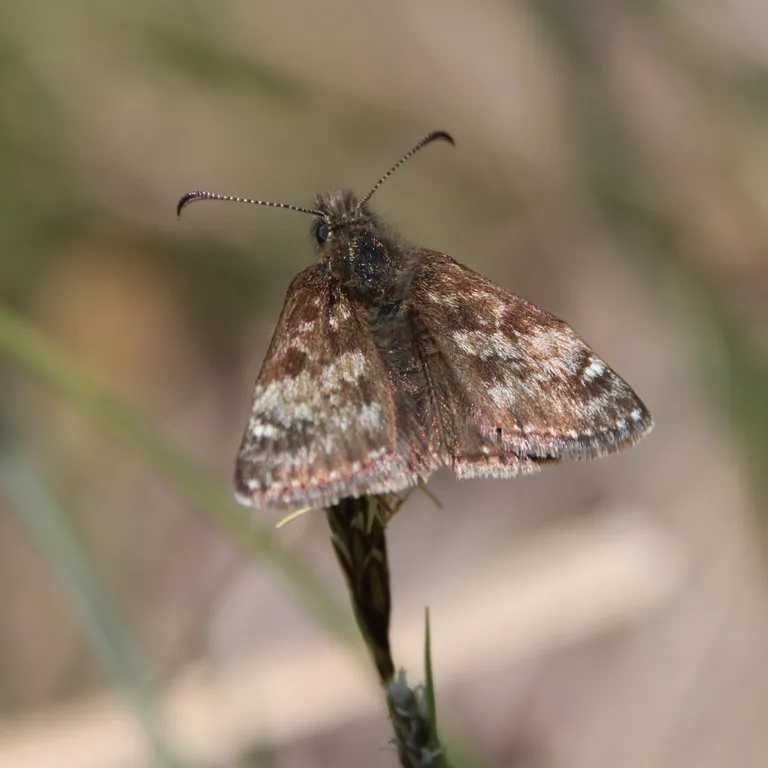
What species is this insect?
Erynnis tages
